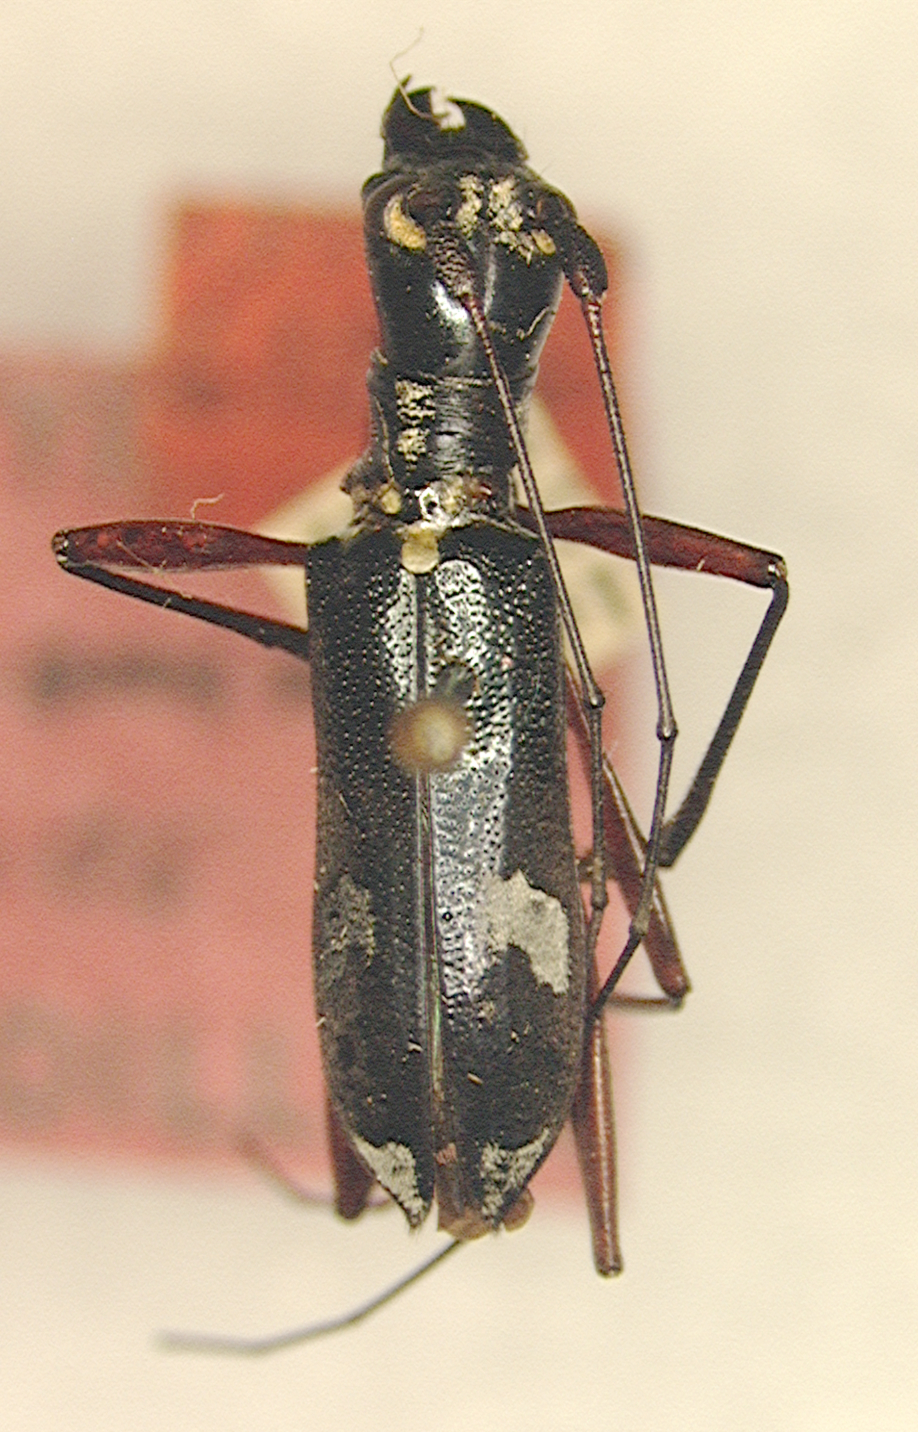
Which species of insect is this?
Cylindrepomus atropos
